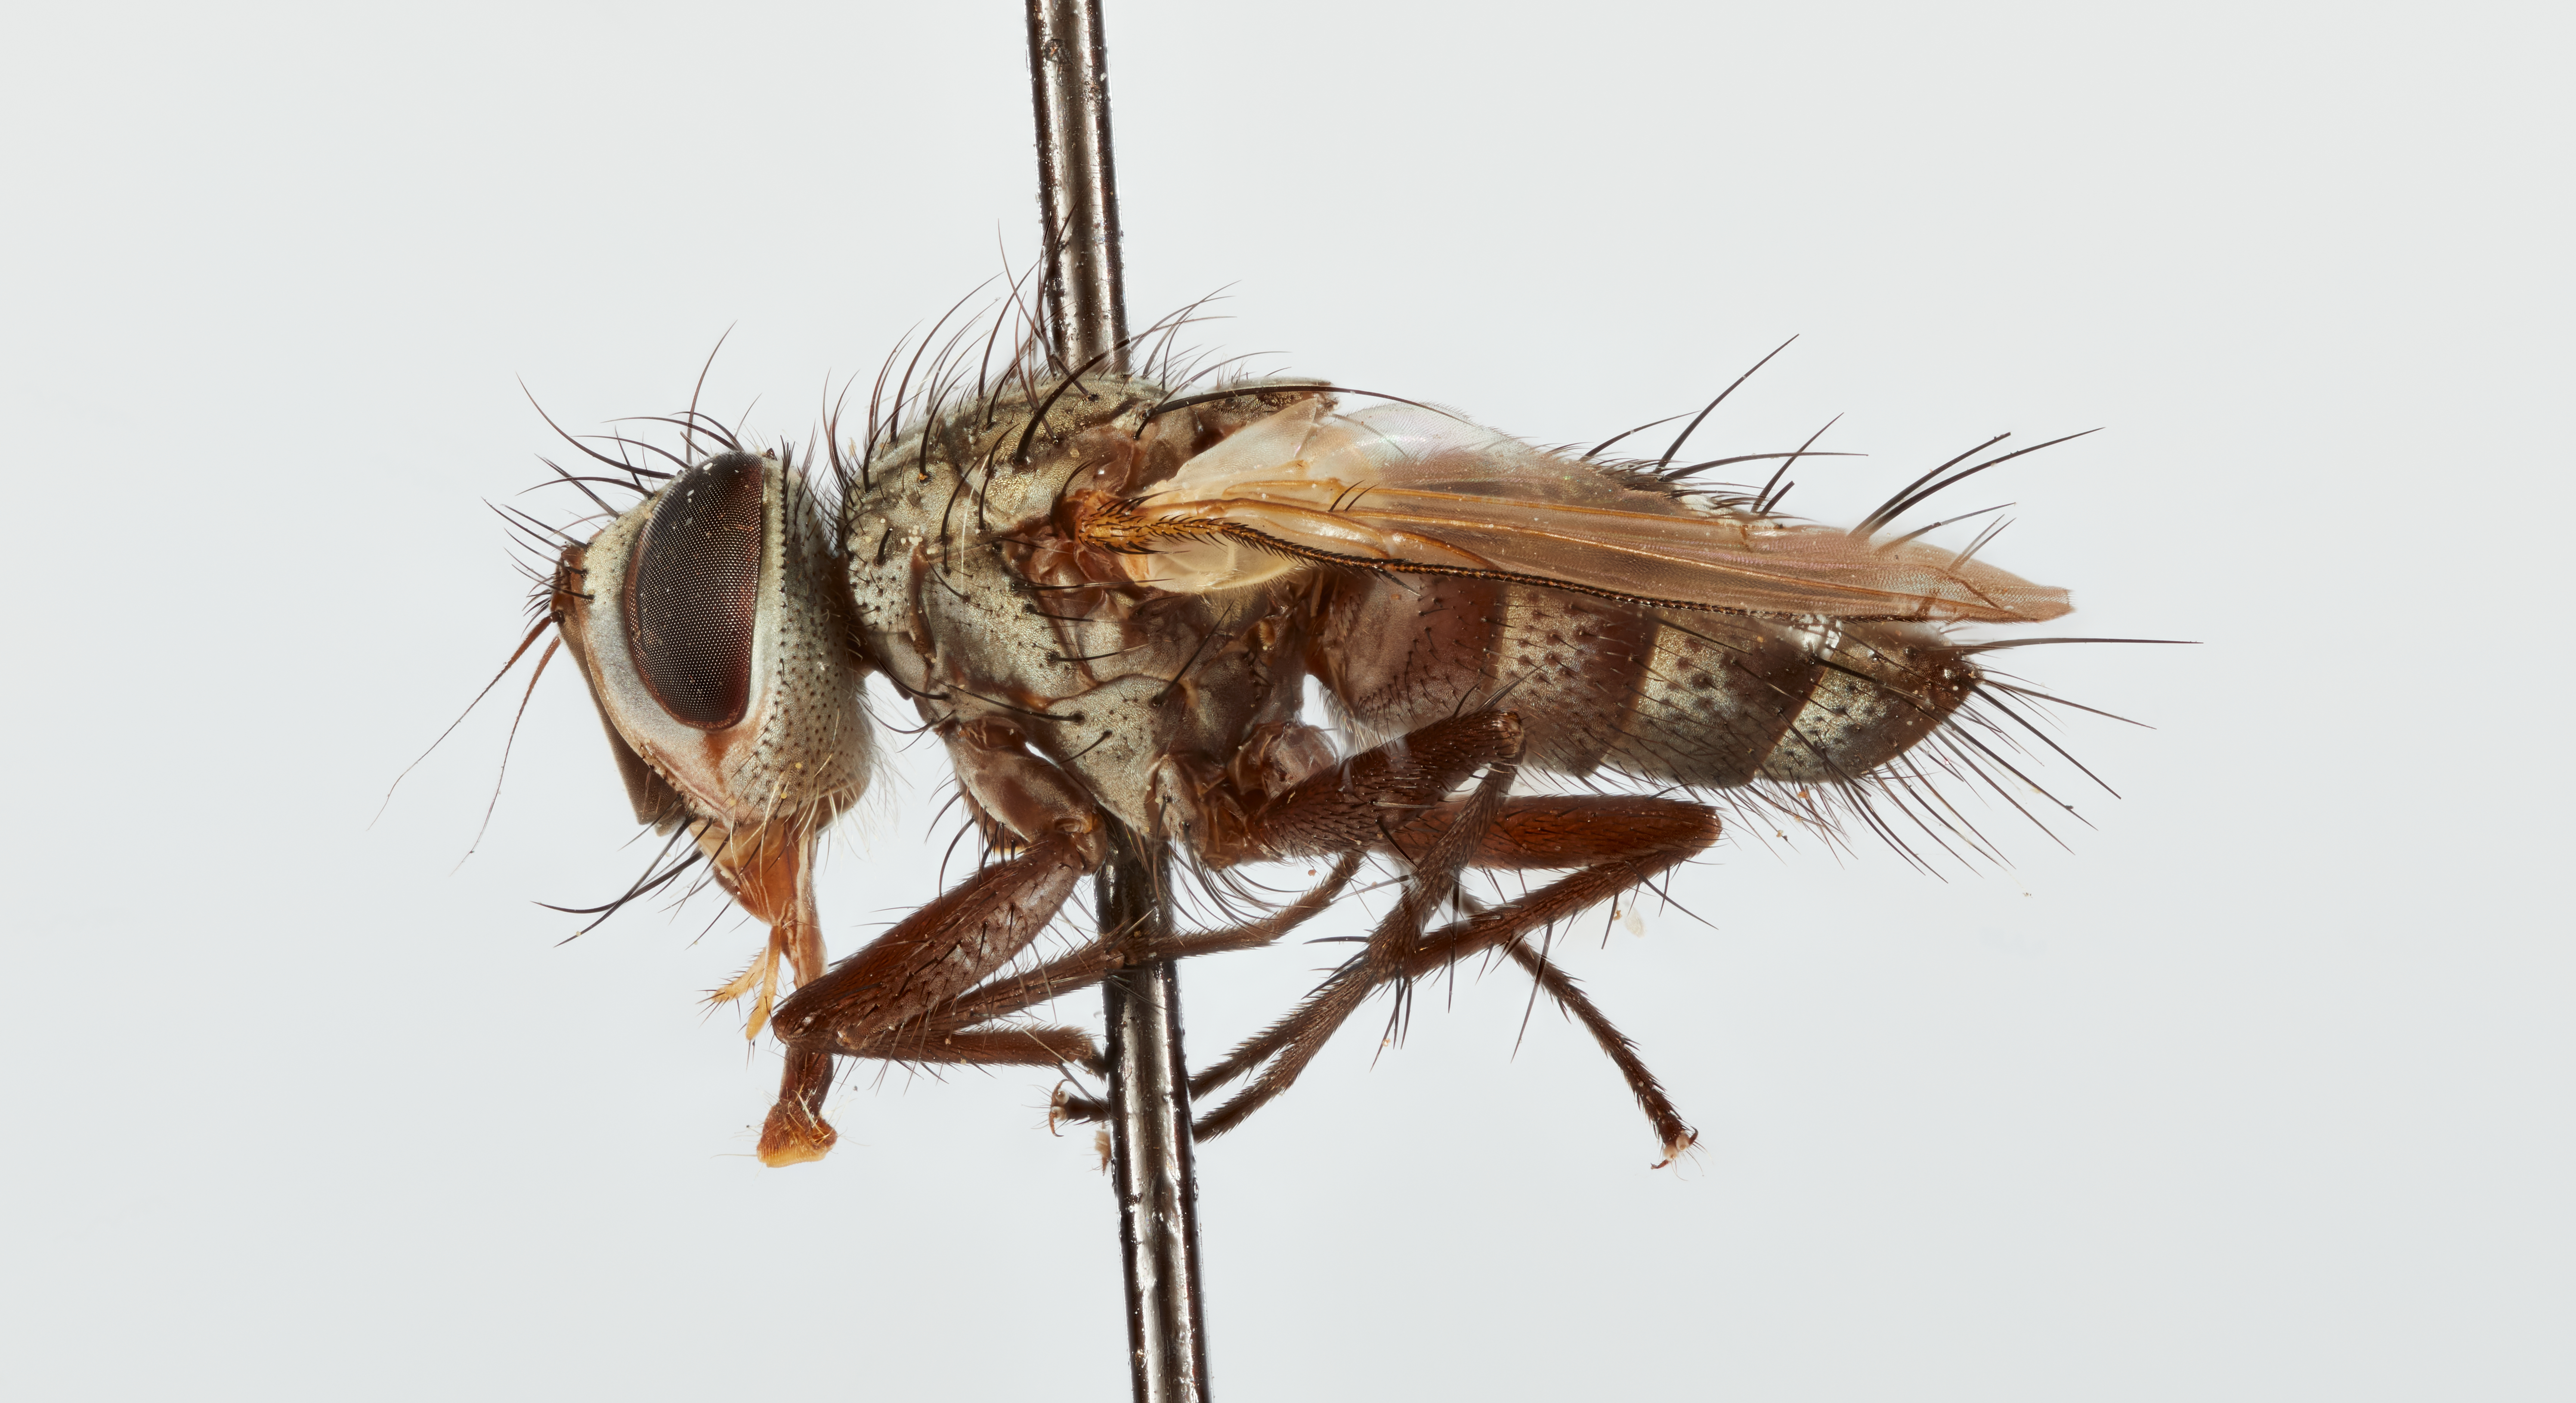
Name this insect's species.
Phrynofrontina convexa
